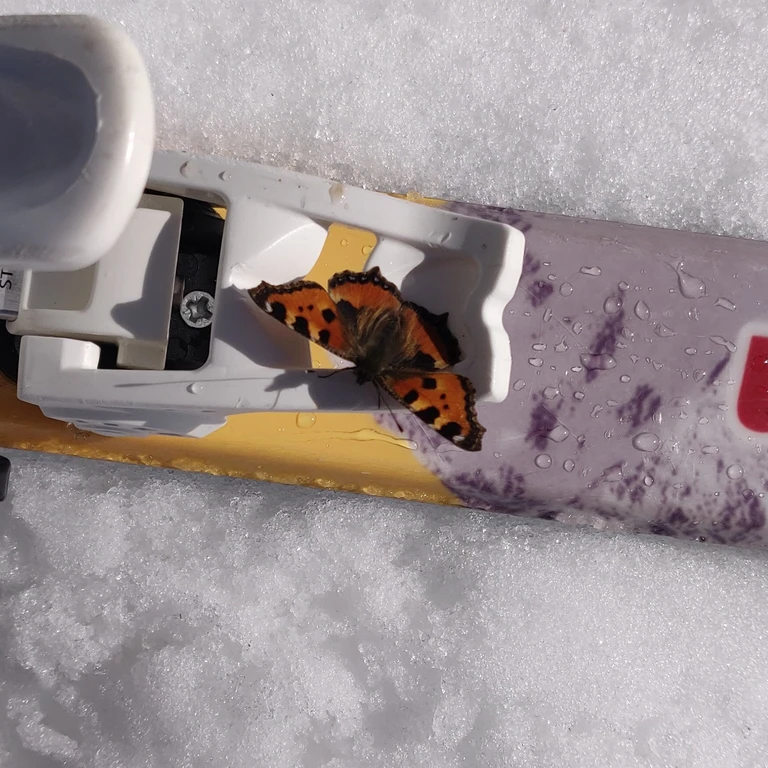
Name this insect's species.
Aglais urticae
